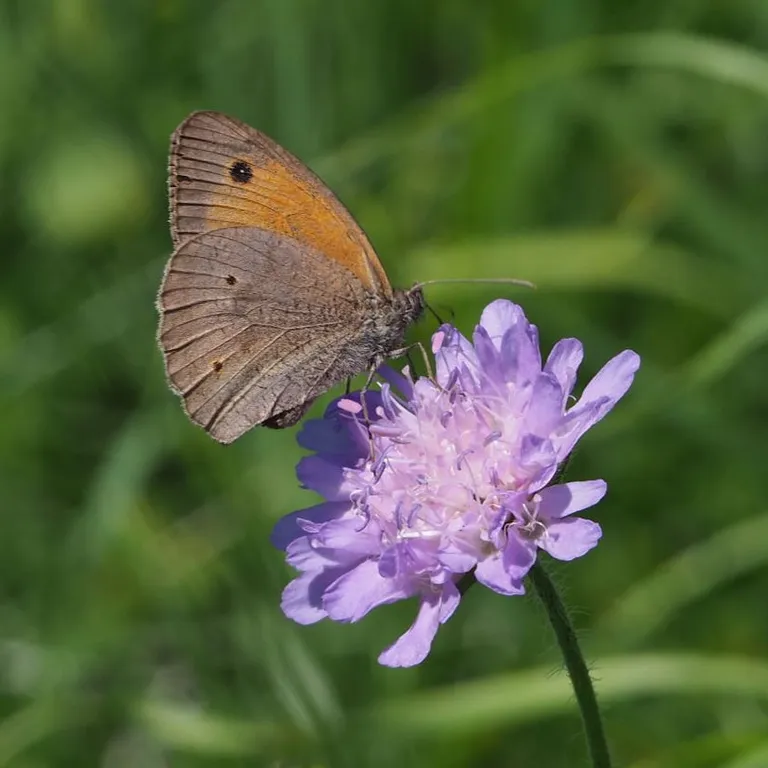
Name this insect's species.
Maniola jurtina
